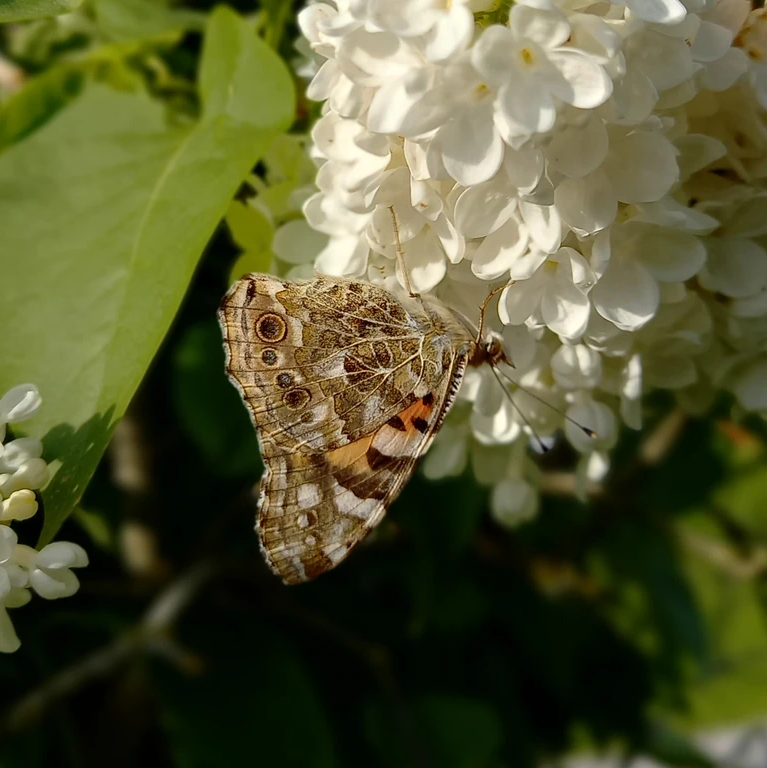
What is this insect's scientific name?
Vanessa cardui
